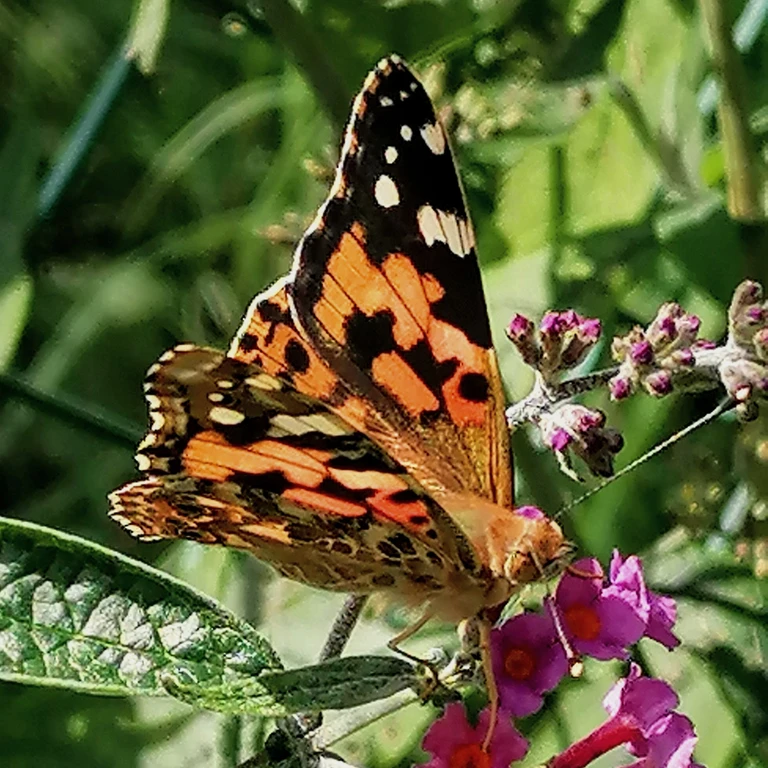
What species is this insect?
Vanessa cardui
